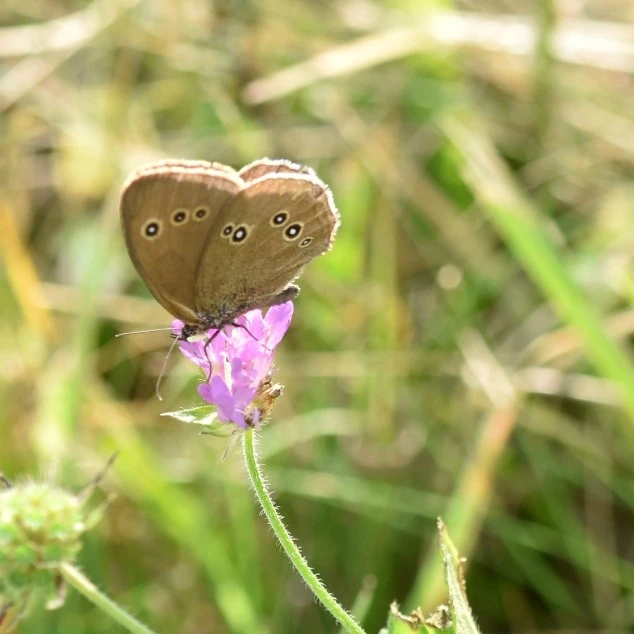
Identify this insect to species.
Aphantopus hyperantus
